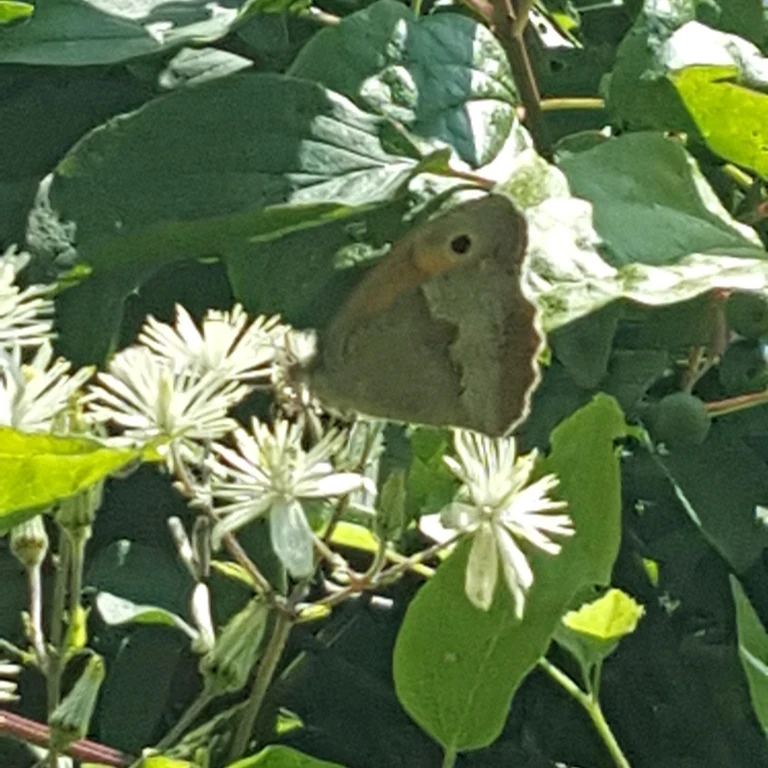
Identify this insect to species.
Maniola jurtina
